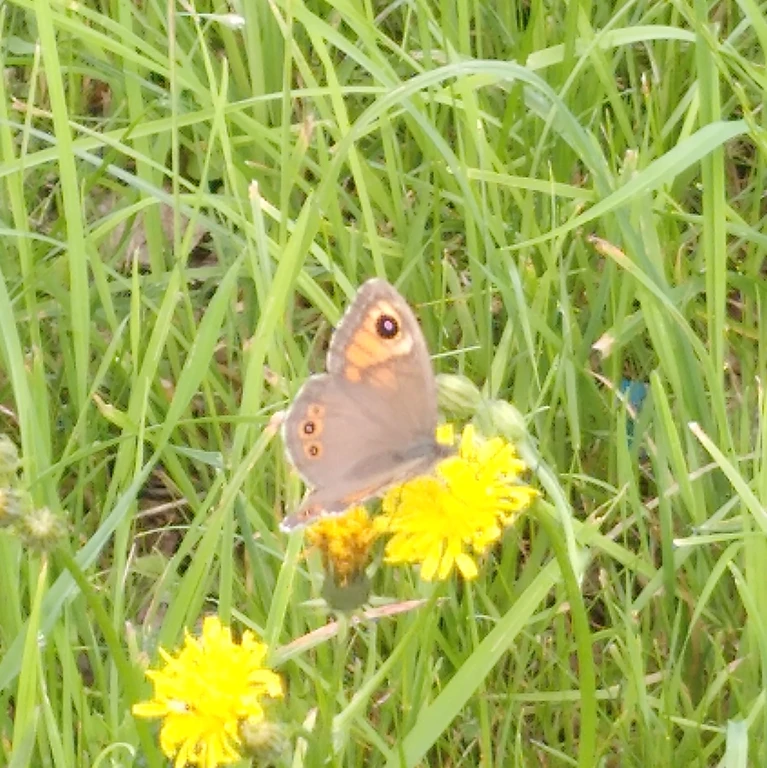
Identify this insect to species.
Lasiommata maera (also Pararge maera)
